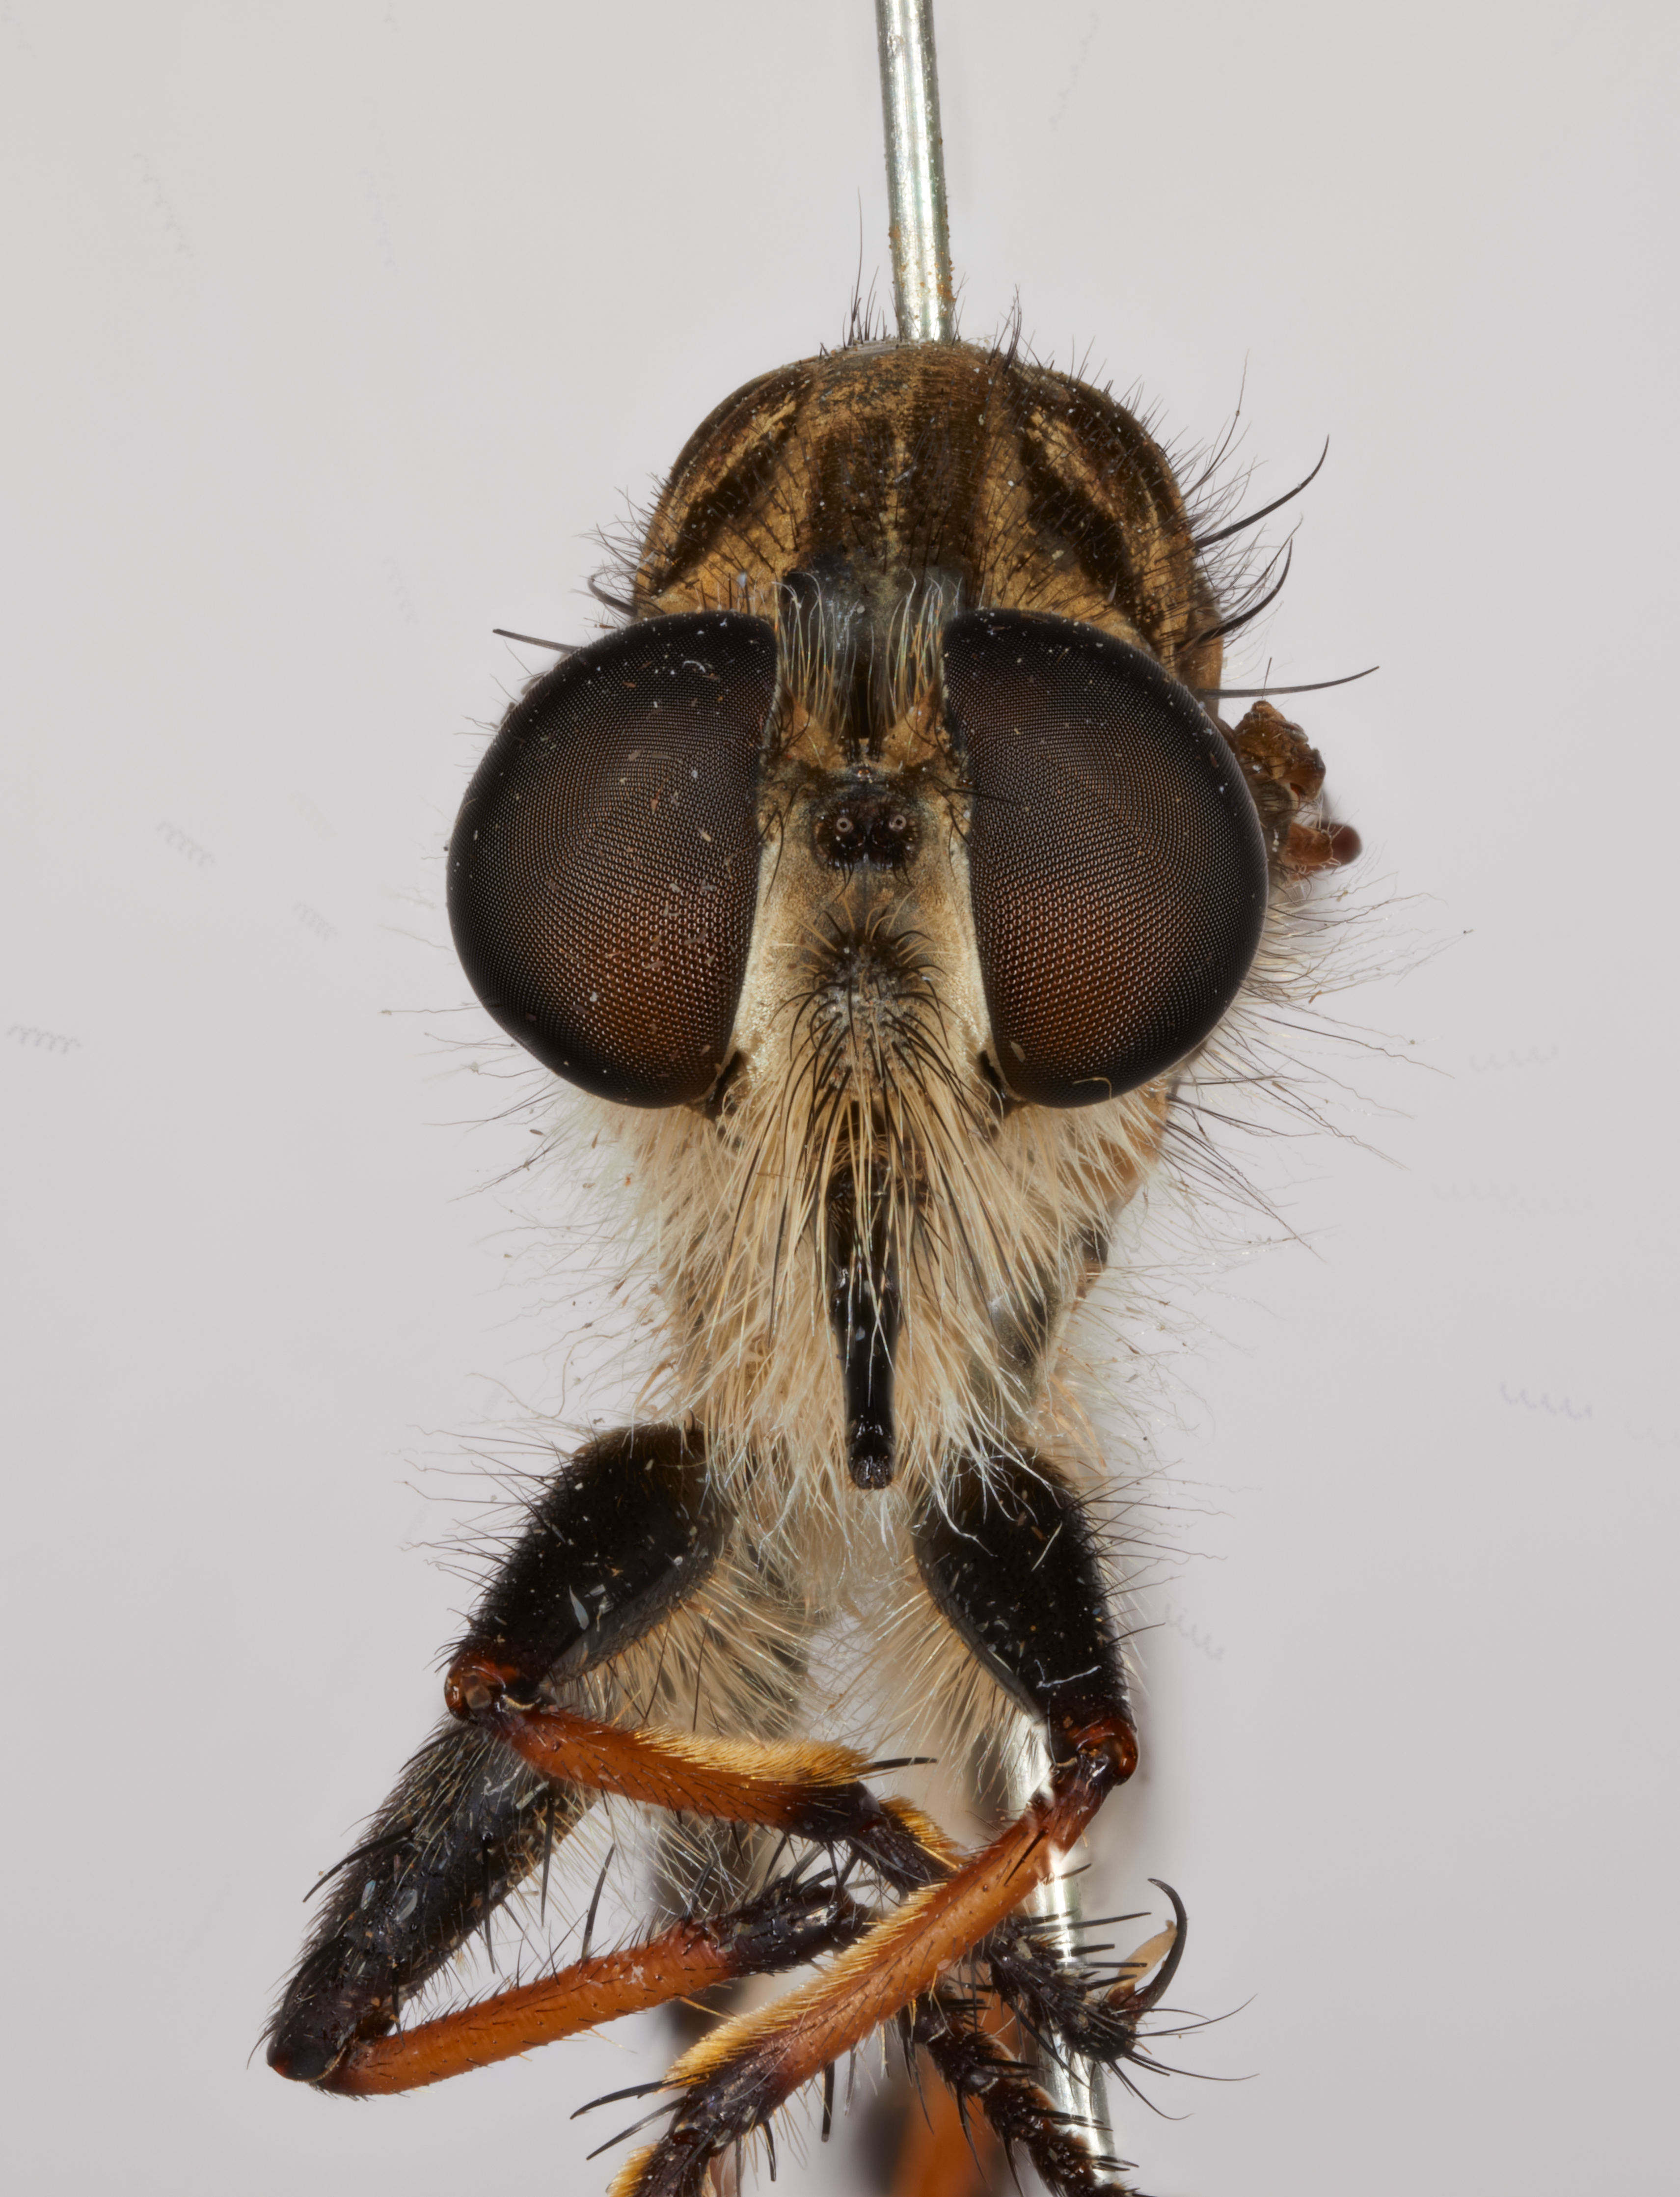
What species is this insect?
Efferia bellardii
